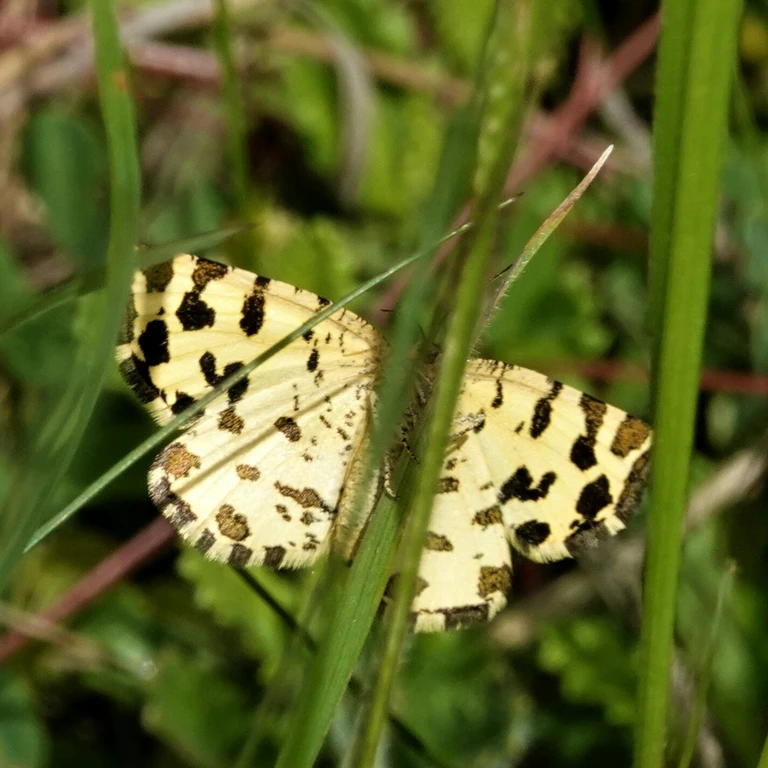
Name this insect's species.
Pseudopanthera macularia
